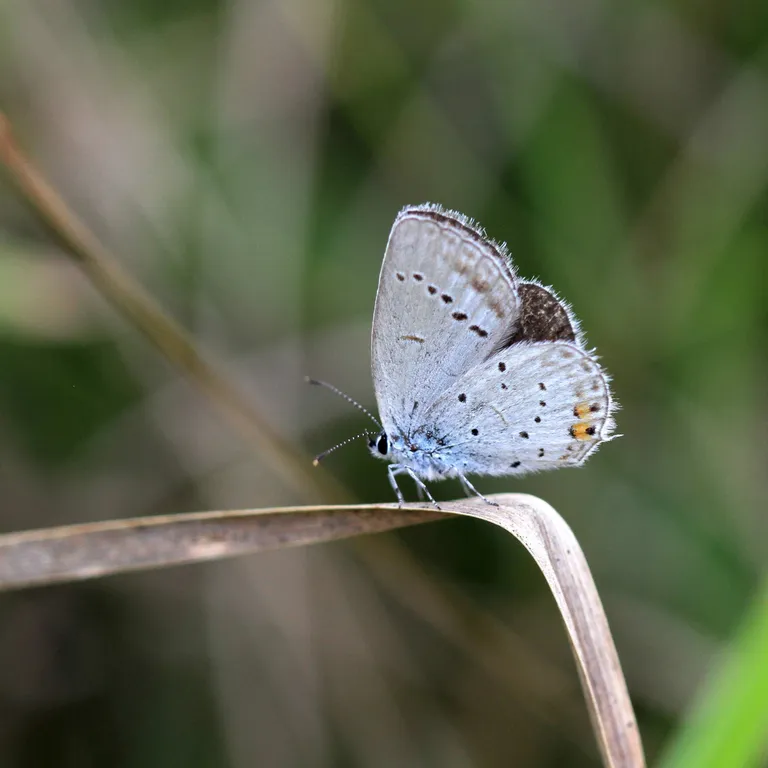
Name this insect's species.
Cupido argiades (also Elkalyce argiades)
